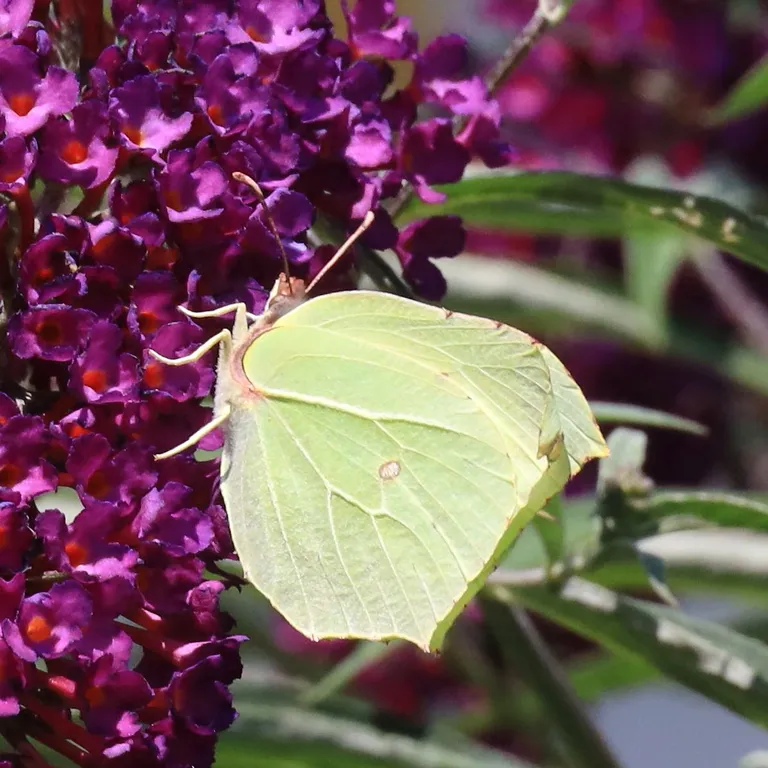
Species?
Gonepteryx rhamni
